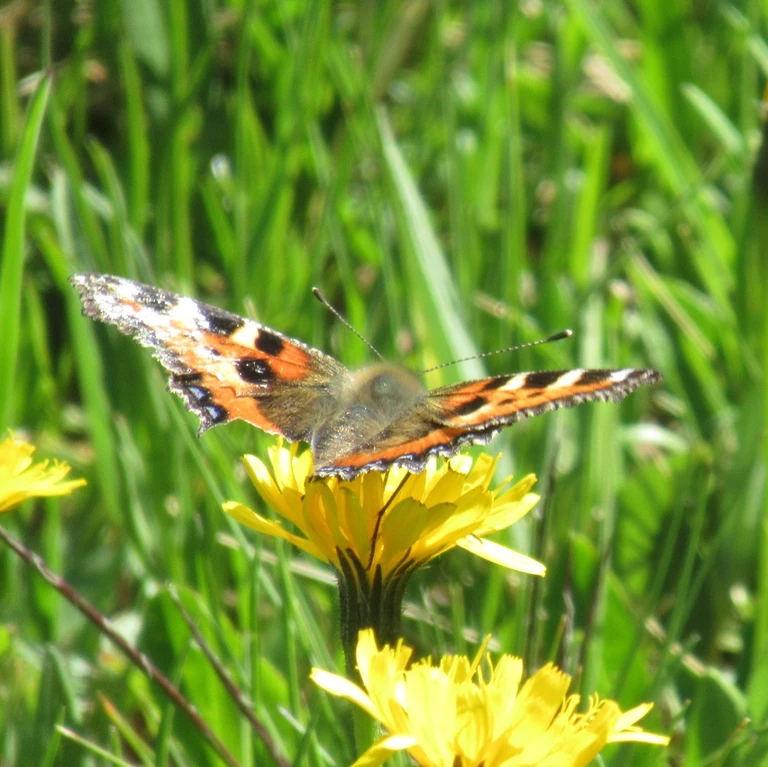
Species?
Aglais urticae
